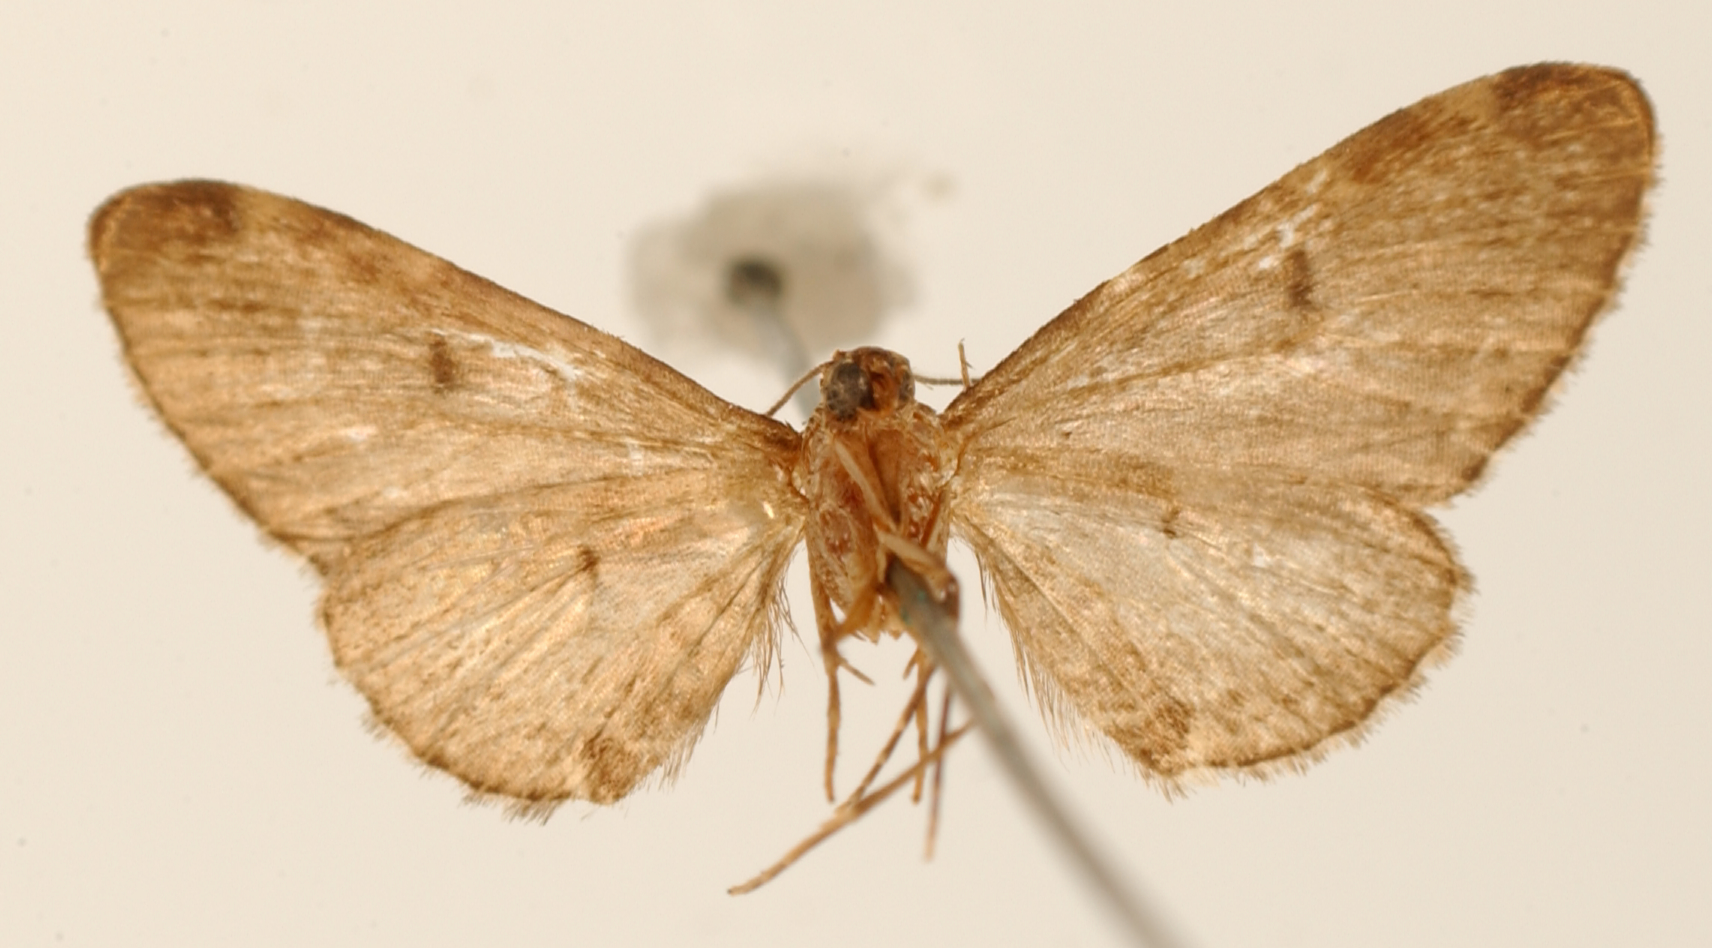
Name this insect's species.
Tephroclystia sellia
